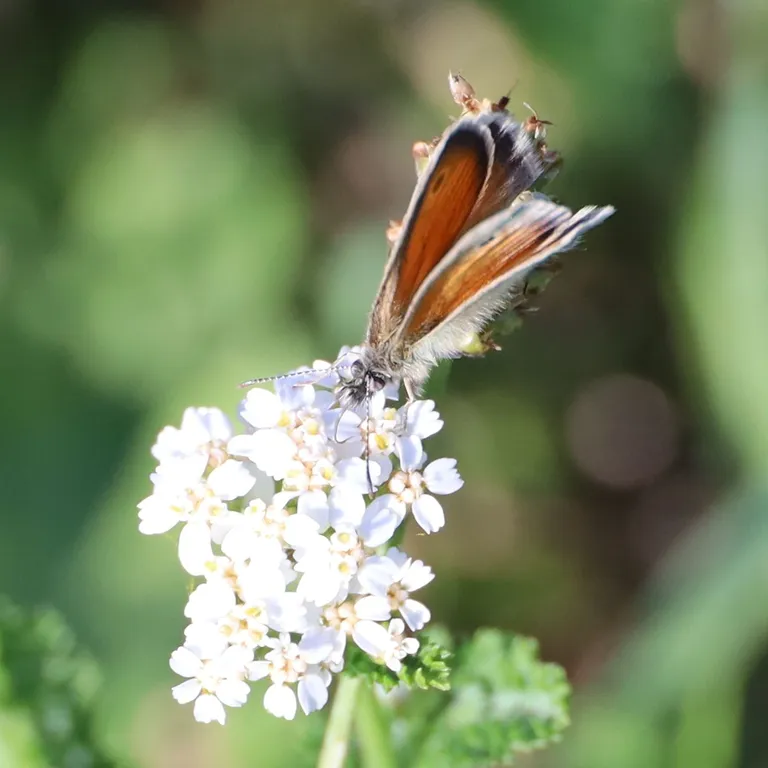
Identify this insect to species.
Coenonympha pamphilus
